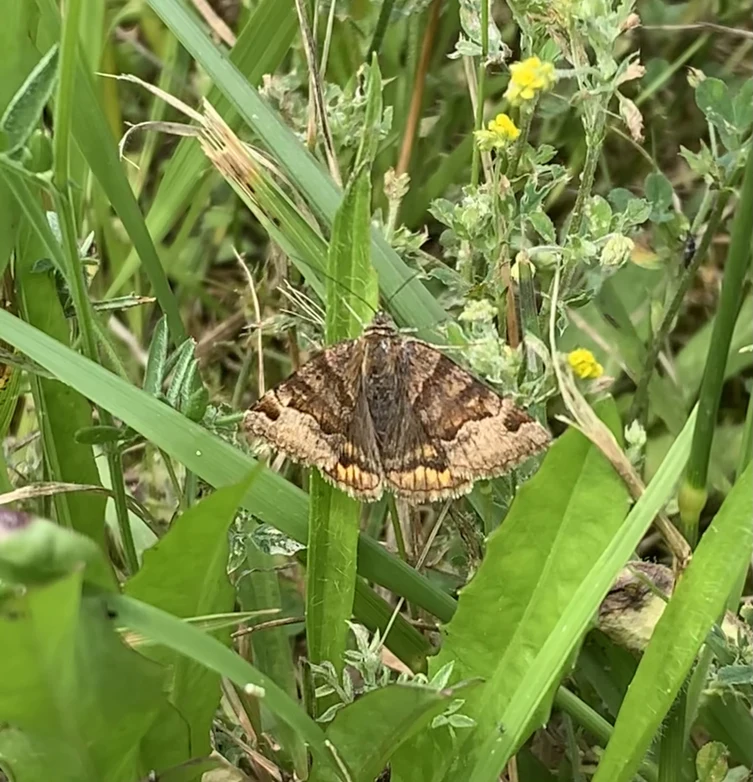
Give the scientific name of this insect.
Euclidia glyphica
